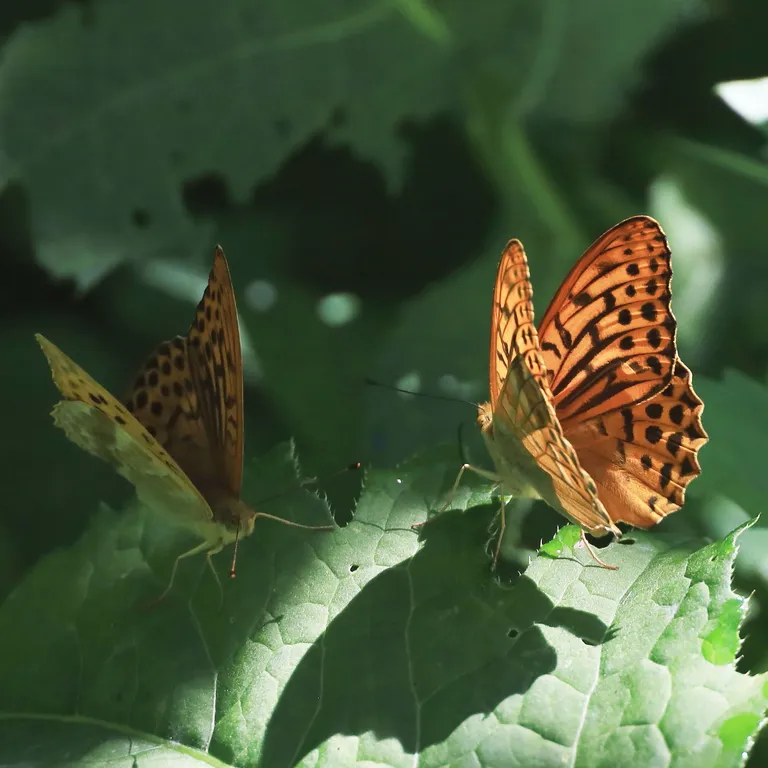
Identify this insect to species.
Argynnis paphia
